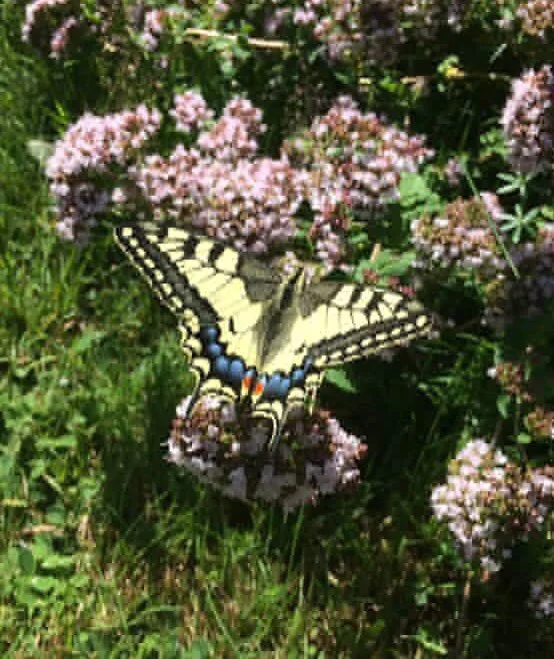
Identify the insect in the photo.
Papilio machaon
